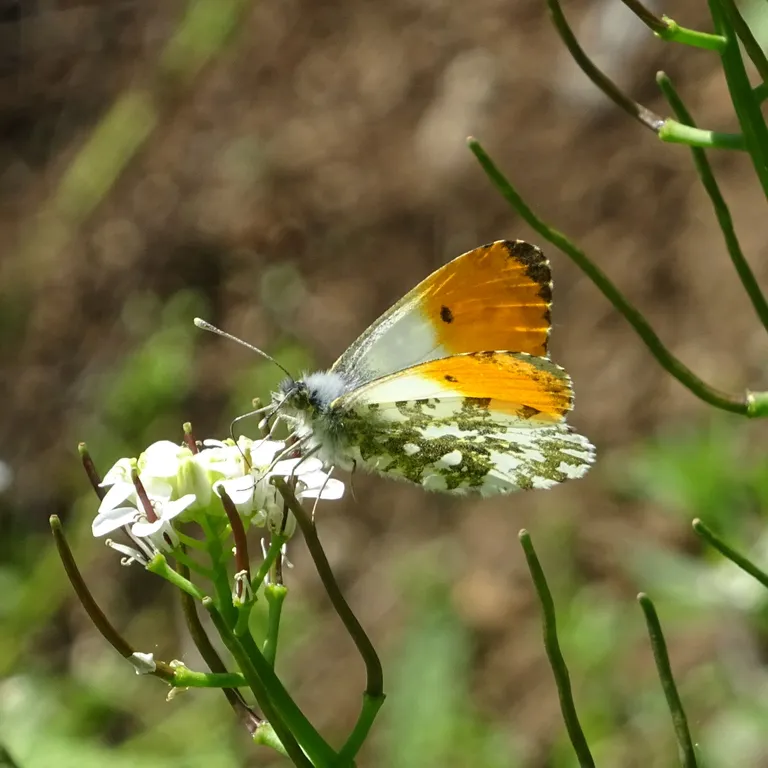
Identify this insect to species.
Anthocharis cardamines
